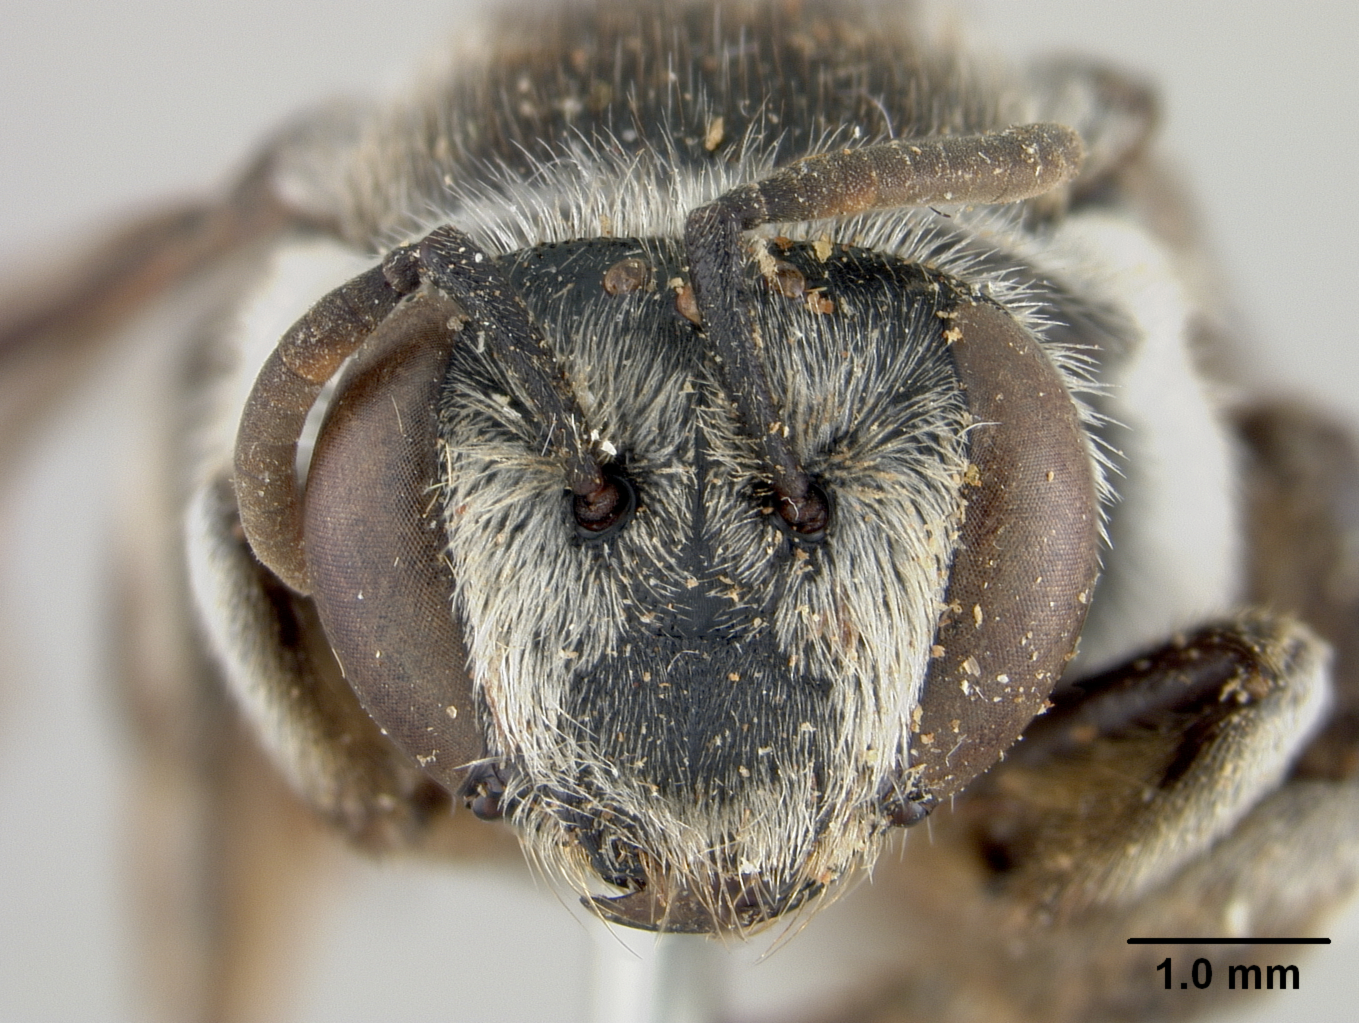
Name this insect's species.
Nomia amabilis
